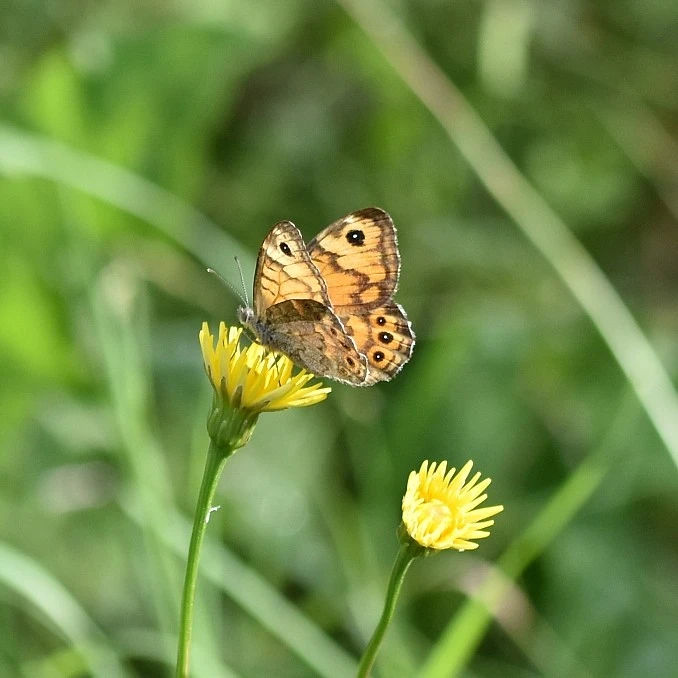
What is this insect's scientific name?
Lasiommata megera (also Pararge megera)
